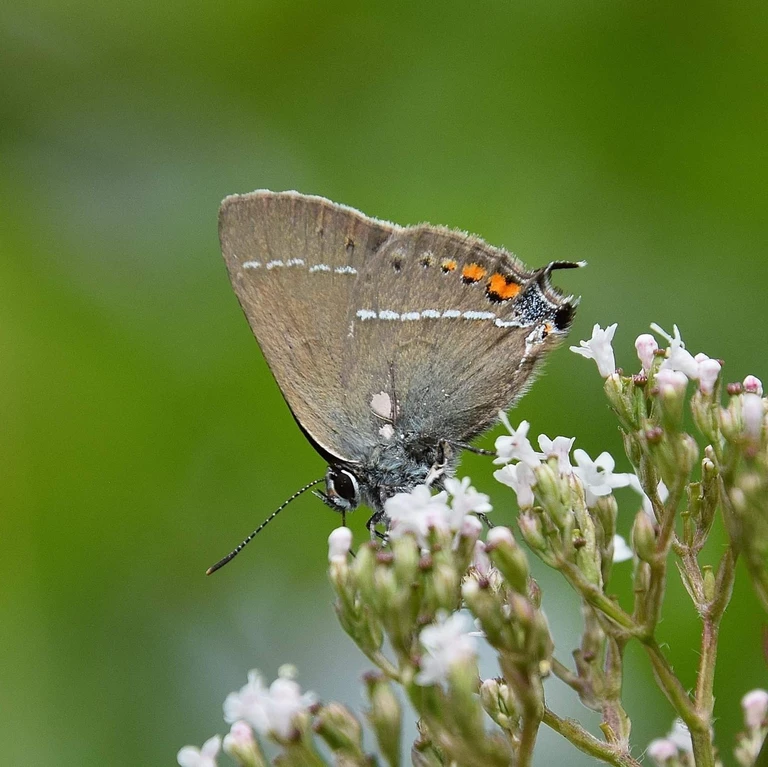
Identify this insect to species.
Satyrium spini (also Tuttiola spini)
